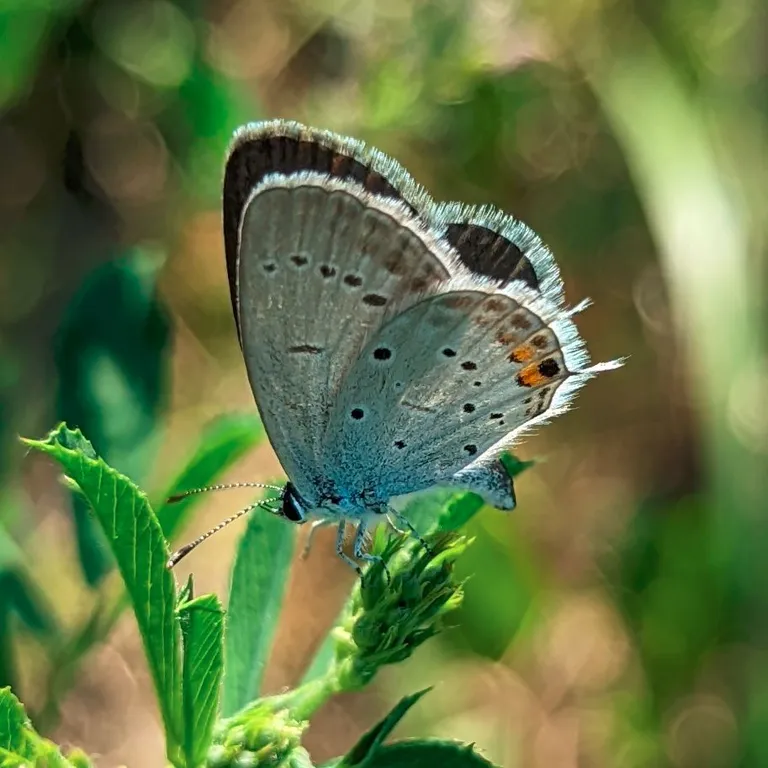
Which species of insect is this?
Cupido argiades (also Elkalyce argiades)
